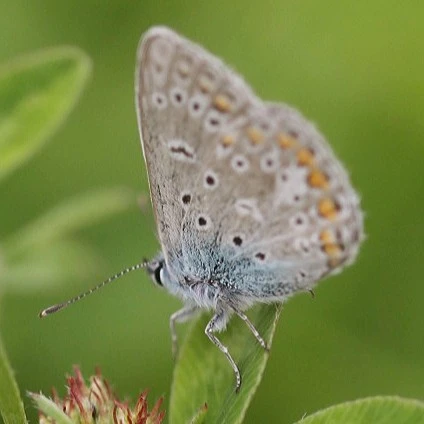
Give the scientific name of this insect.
Polyommatus icarus
